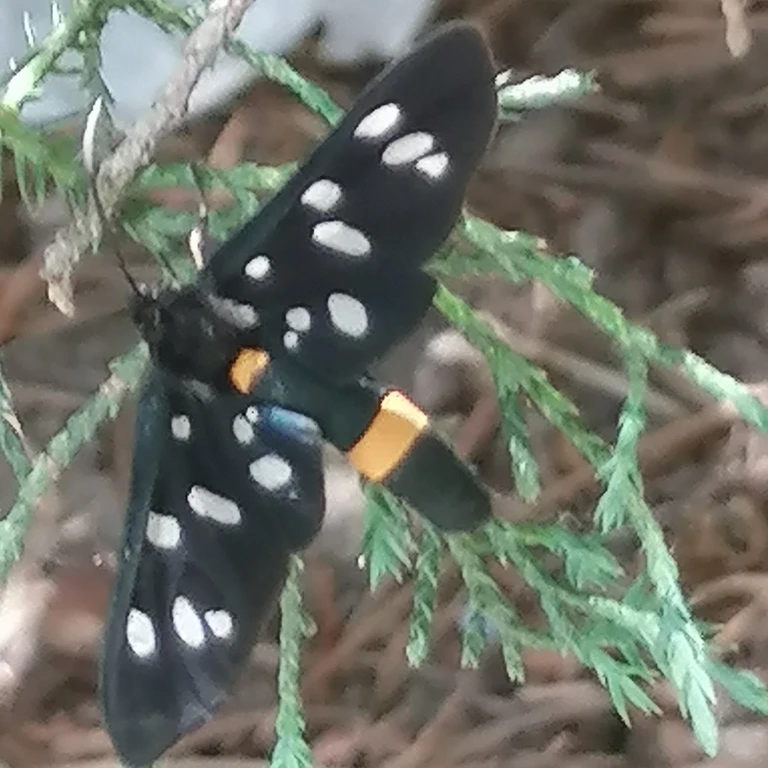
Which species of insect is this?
Amata phegea
